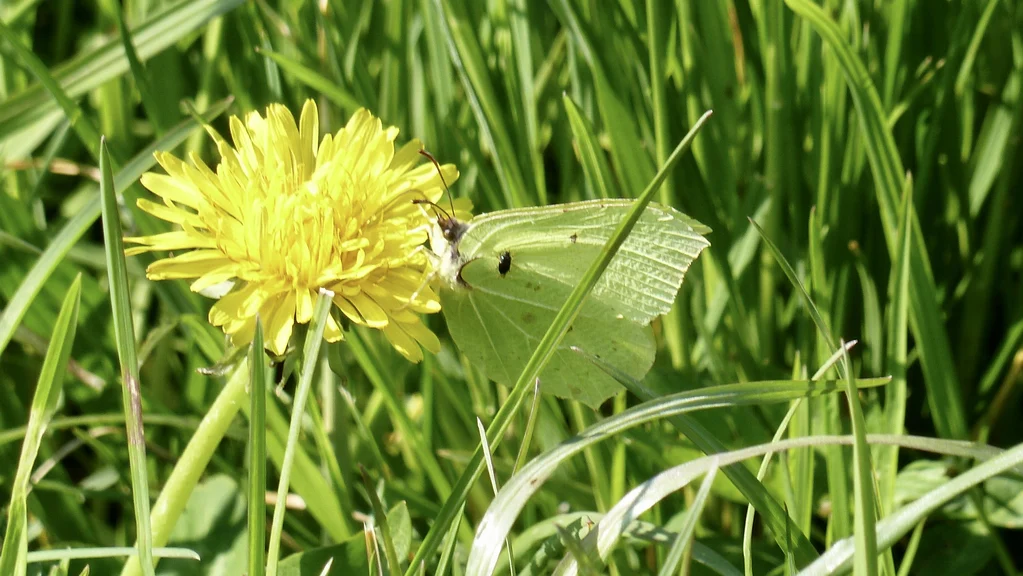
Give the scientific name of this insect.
Gonepteryx rhamni
